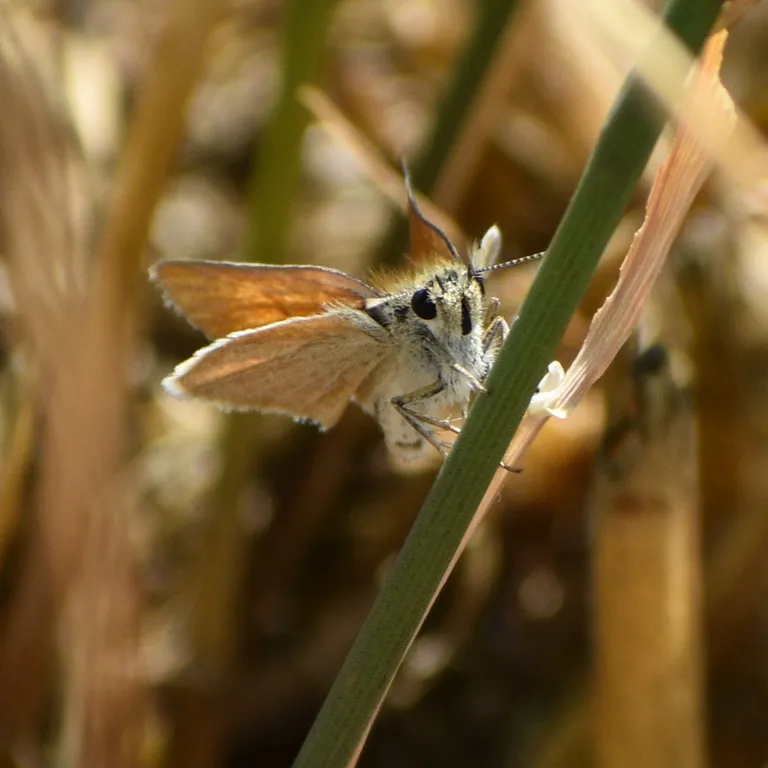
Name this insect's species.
Thymelicus sylvestris
